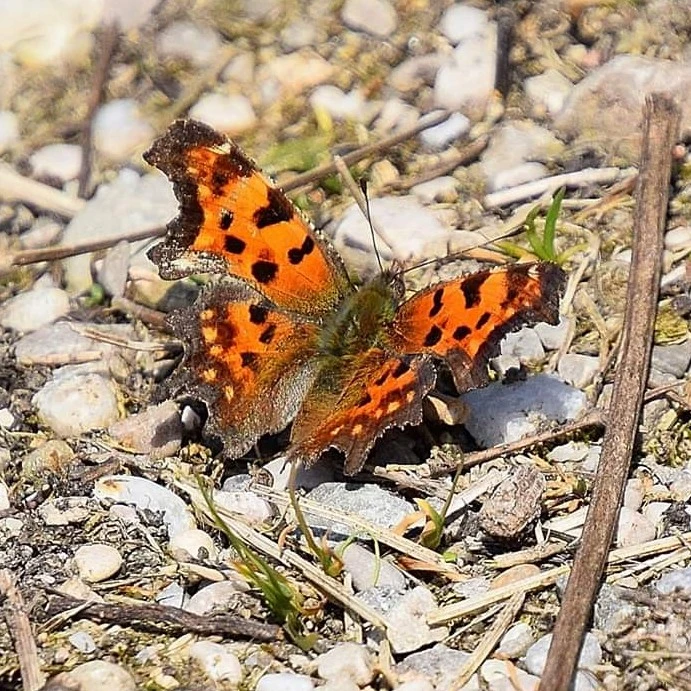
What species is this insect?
Polygonia c-album
